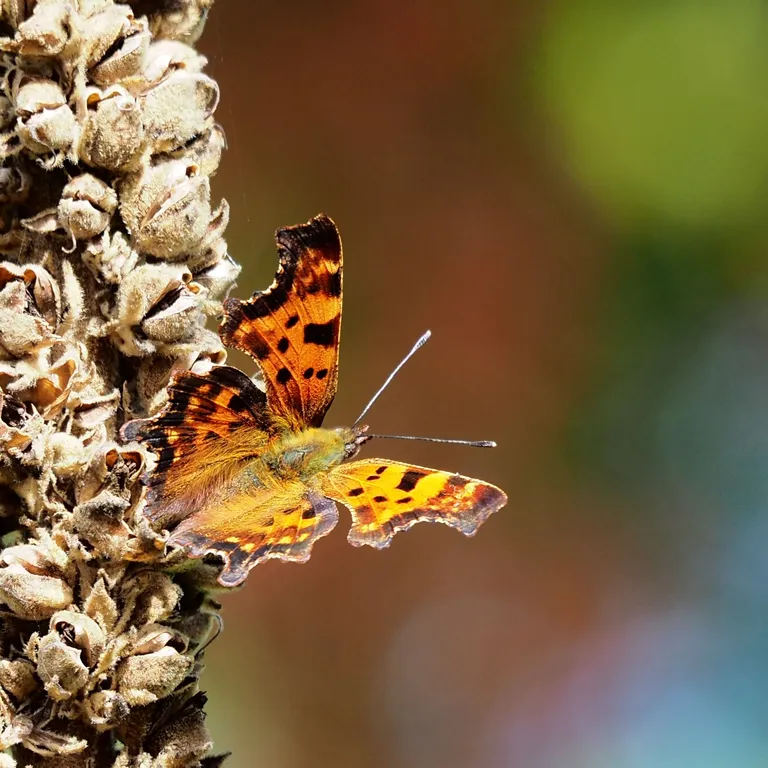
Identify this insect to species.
Polygonia c-album
